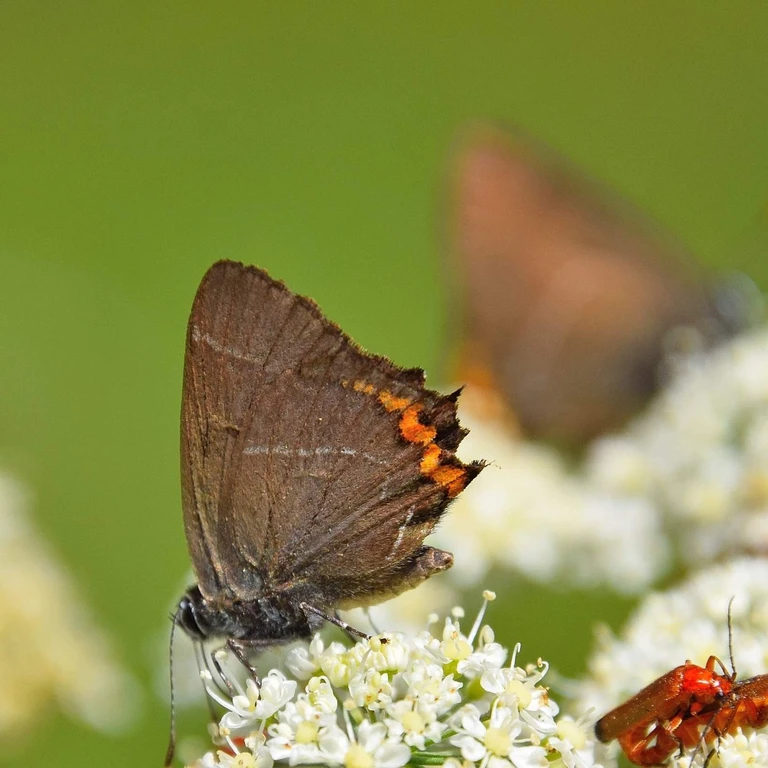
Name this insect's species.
Satyrium w-album
